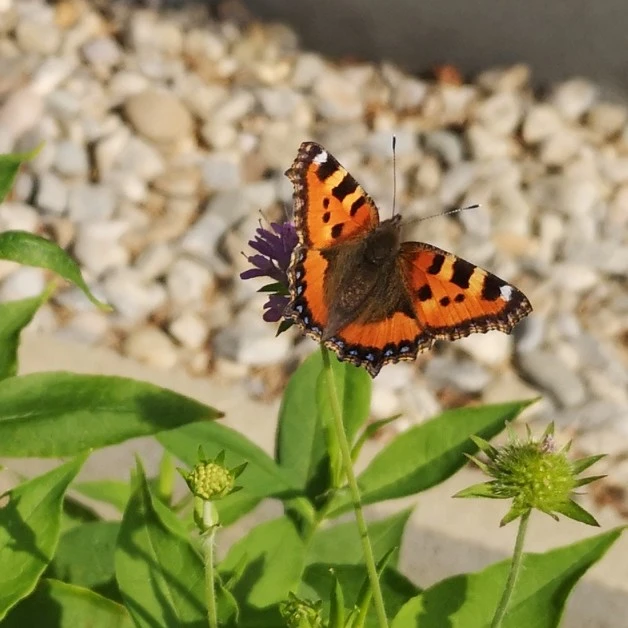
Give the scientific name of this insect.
Aglais urticae
